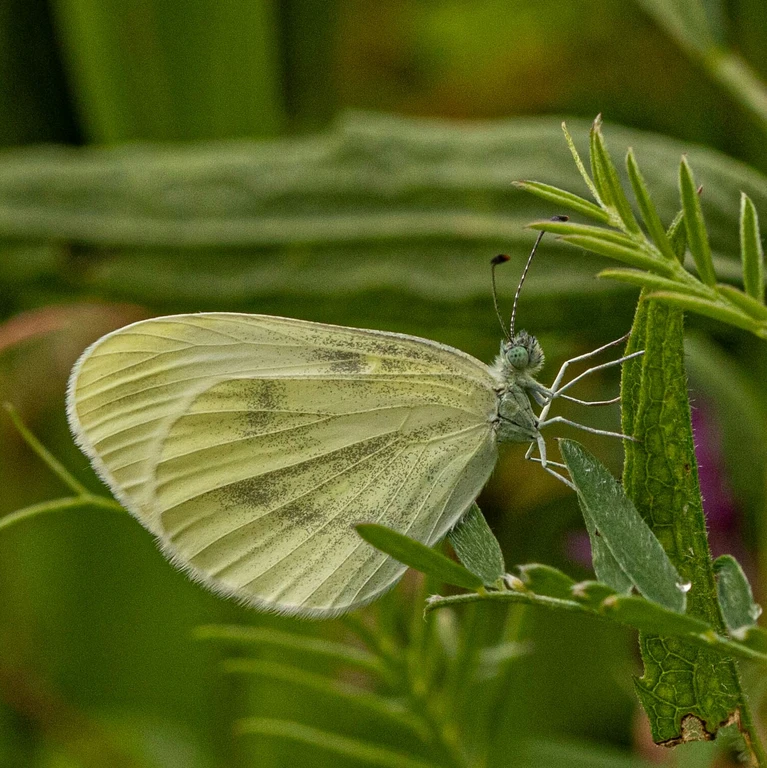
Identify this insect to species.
Leptidea sinapis/juvernica
